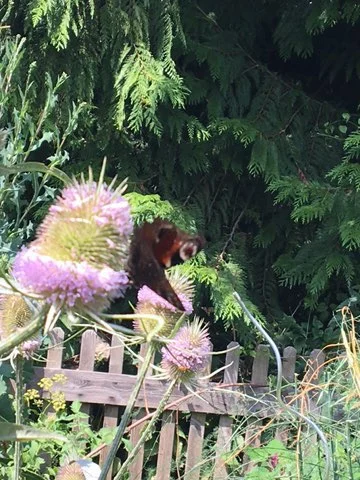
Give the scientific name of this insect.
Aglais io
